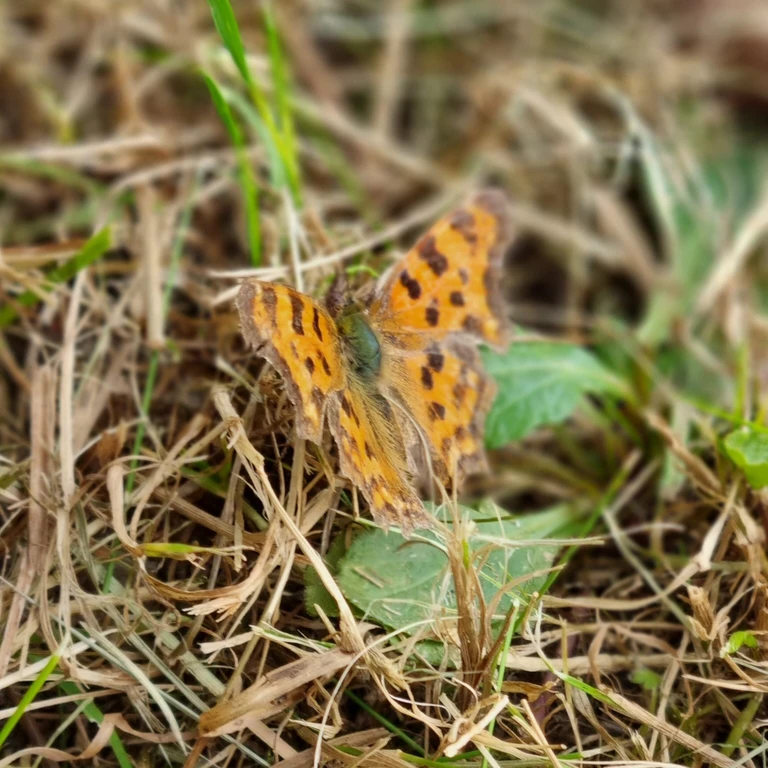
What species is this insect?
Polygonia c-album
